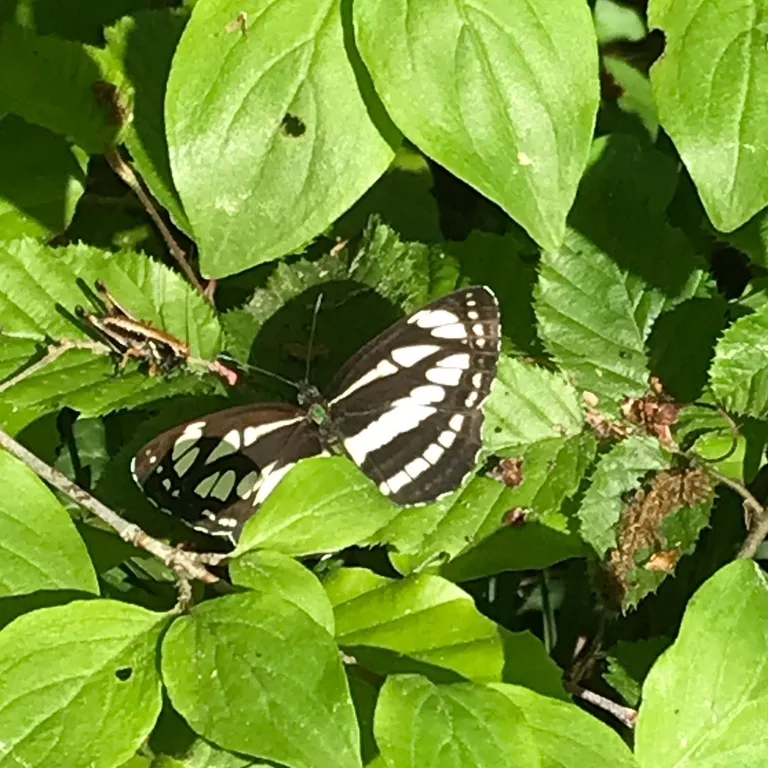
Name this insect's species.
Neptis sappho
